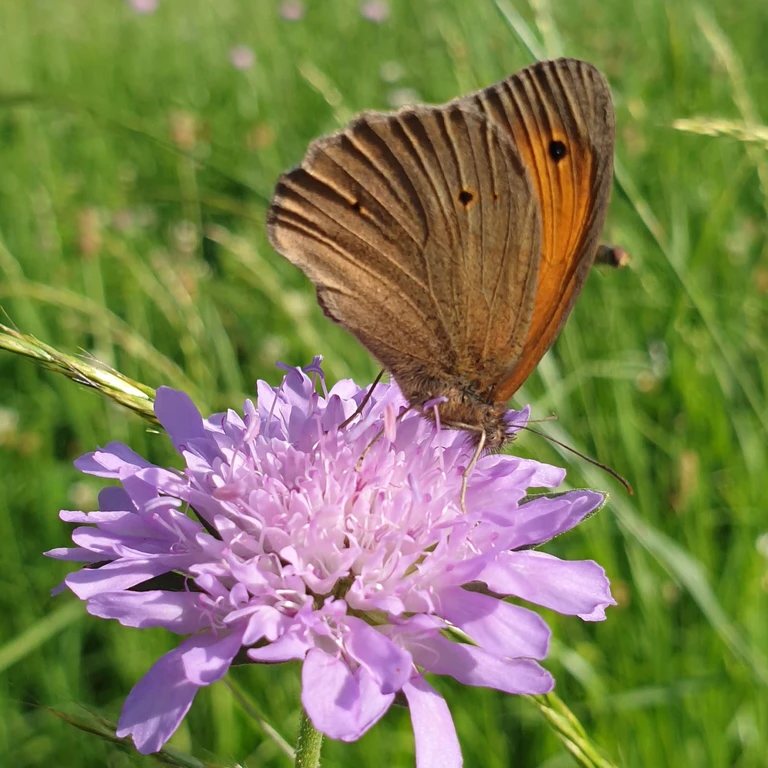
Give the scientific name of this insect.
Maniola jurtina
